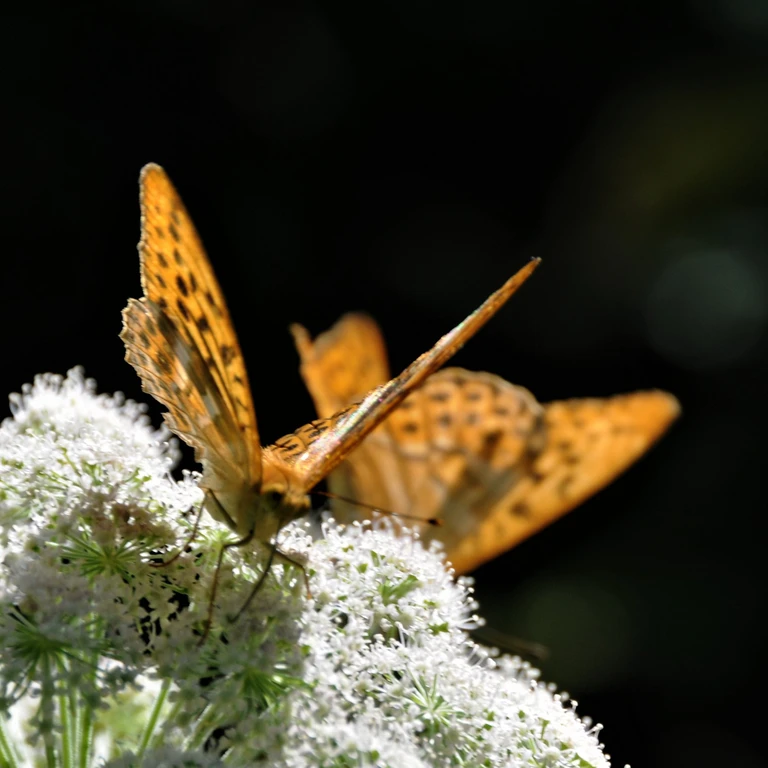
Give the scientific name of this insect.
Argynnis paphia
